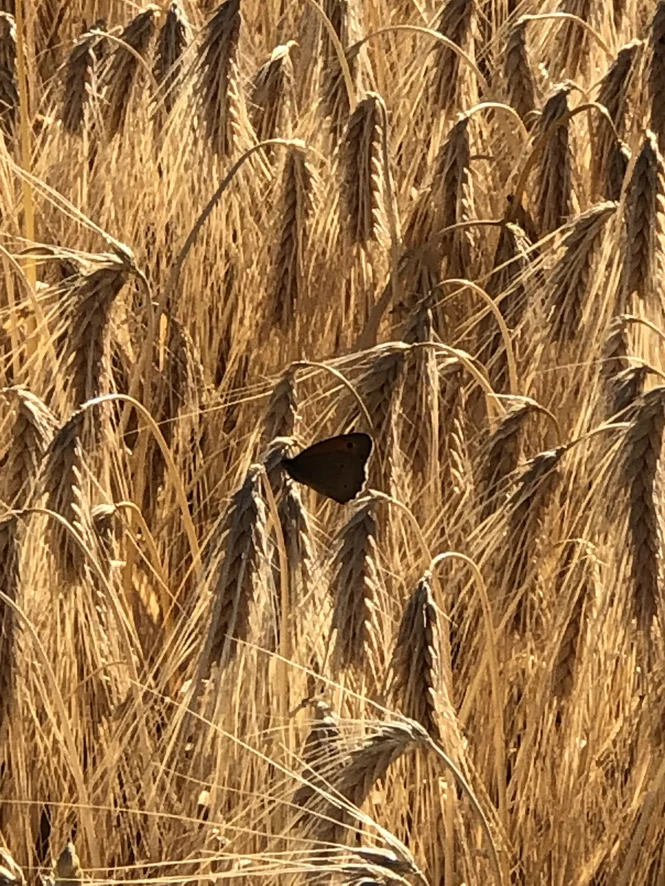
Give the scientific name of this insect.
Maniola jurtina
